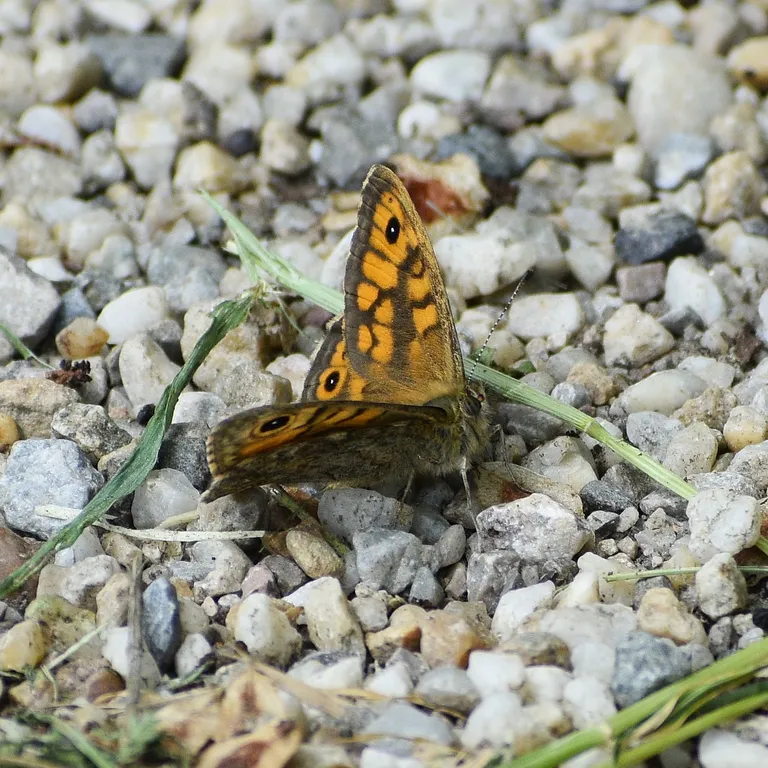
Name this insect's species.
Lasiommata megera (also Pararge megera)
